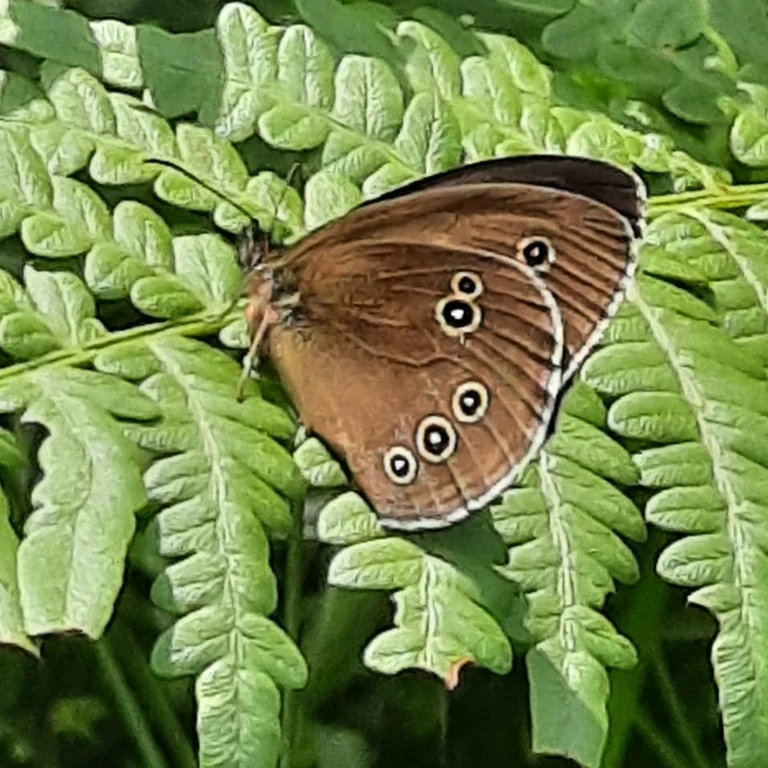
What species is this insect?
Aphantopus hyperantus
